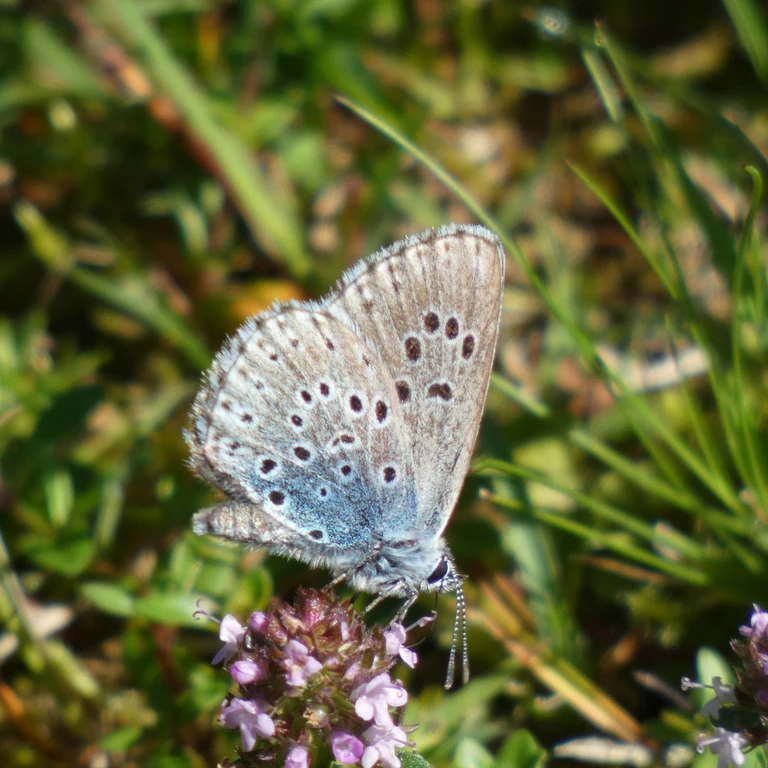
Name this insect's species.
Phengaris arion (also Maculinea arion)
